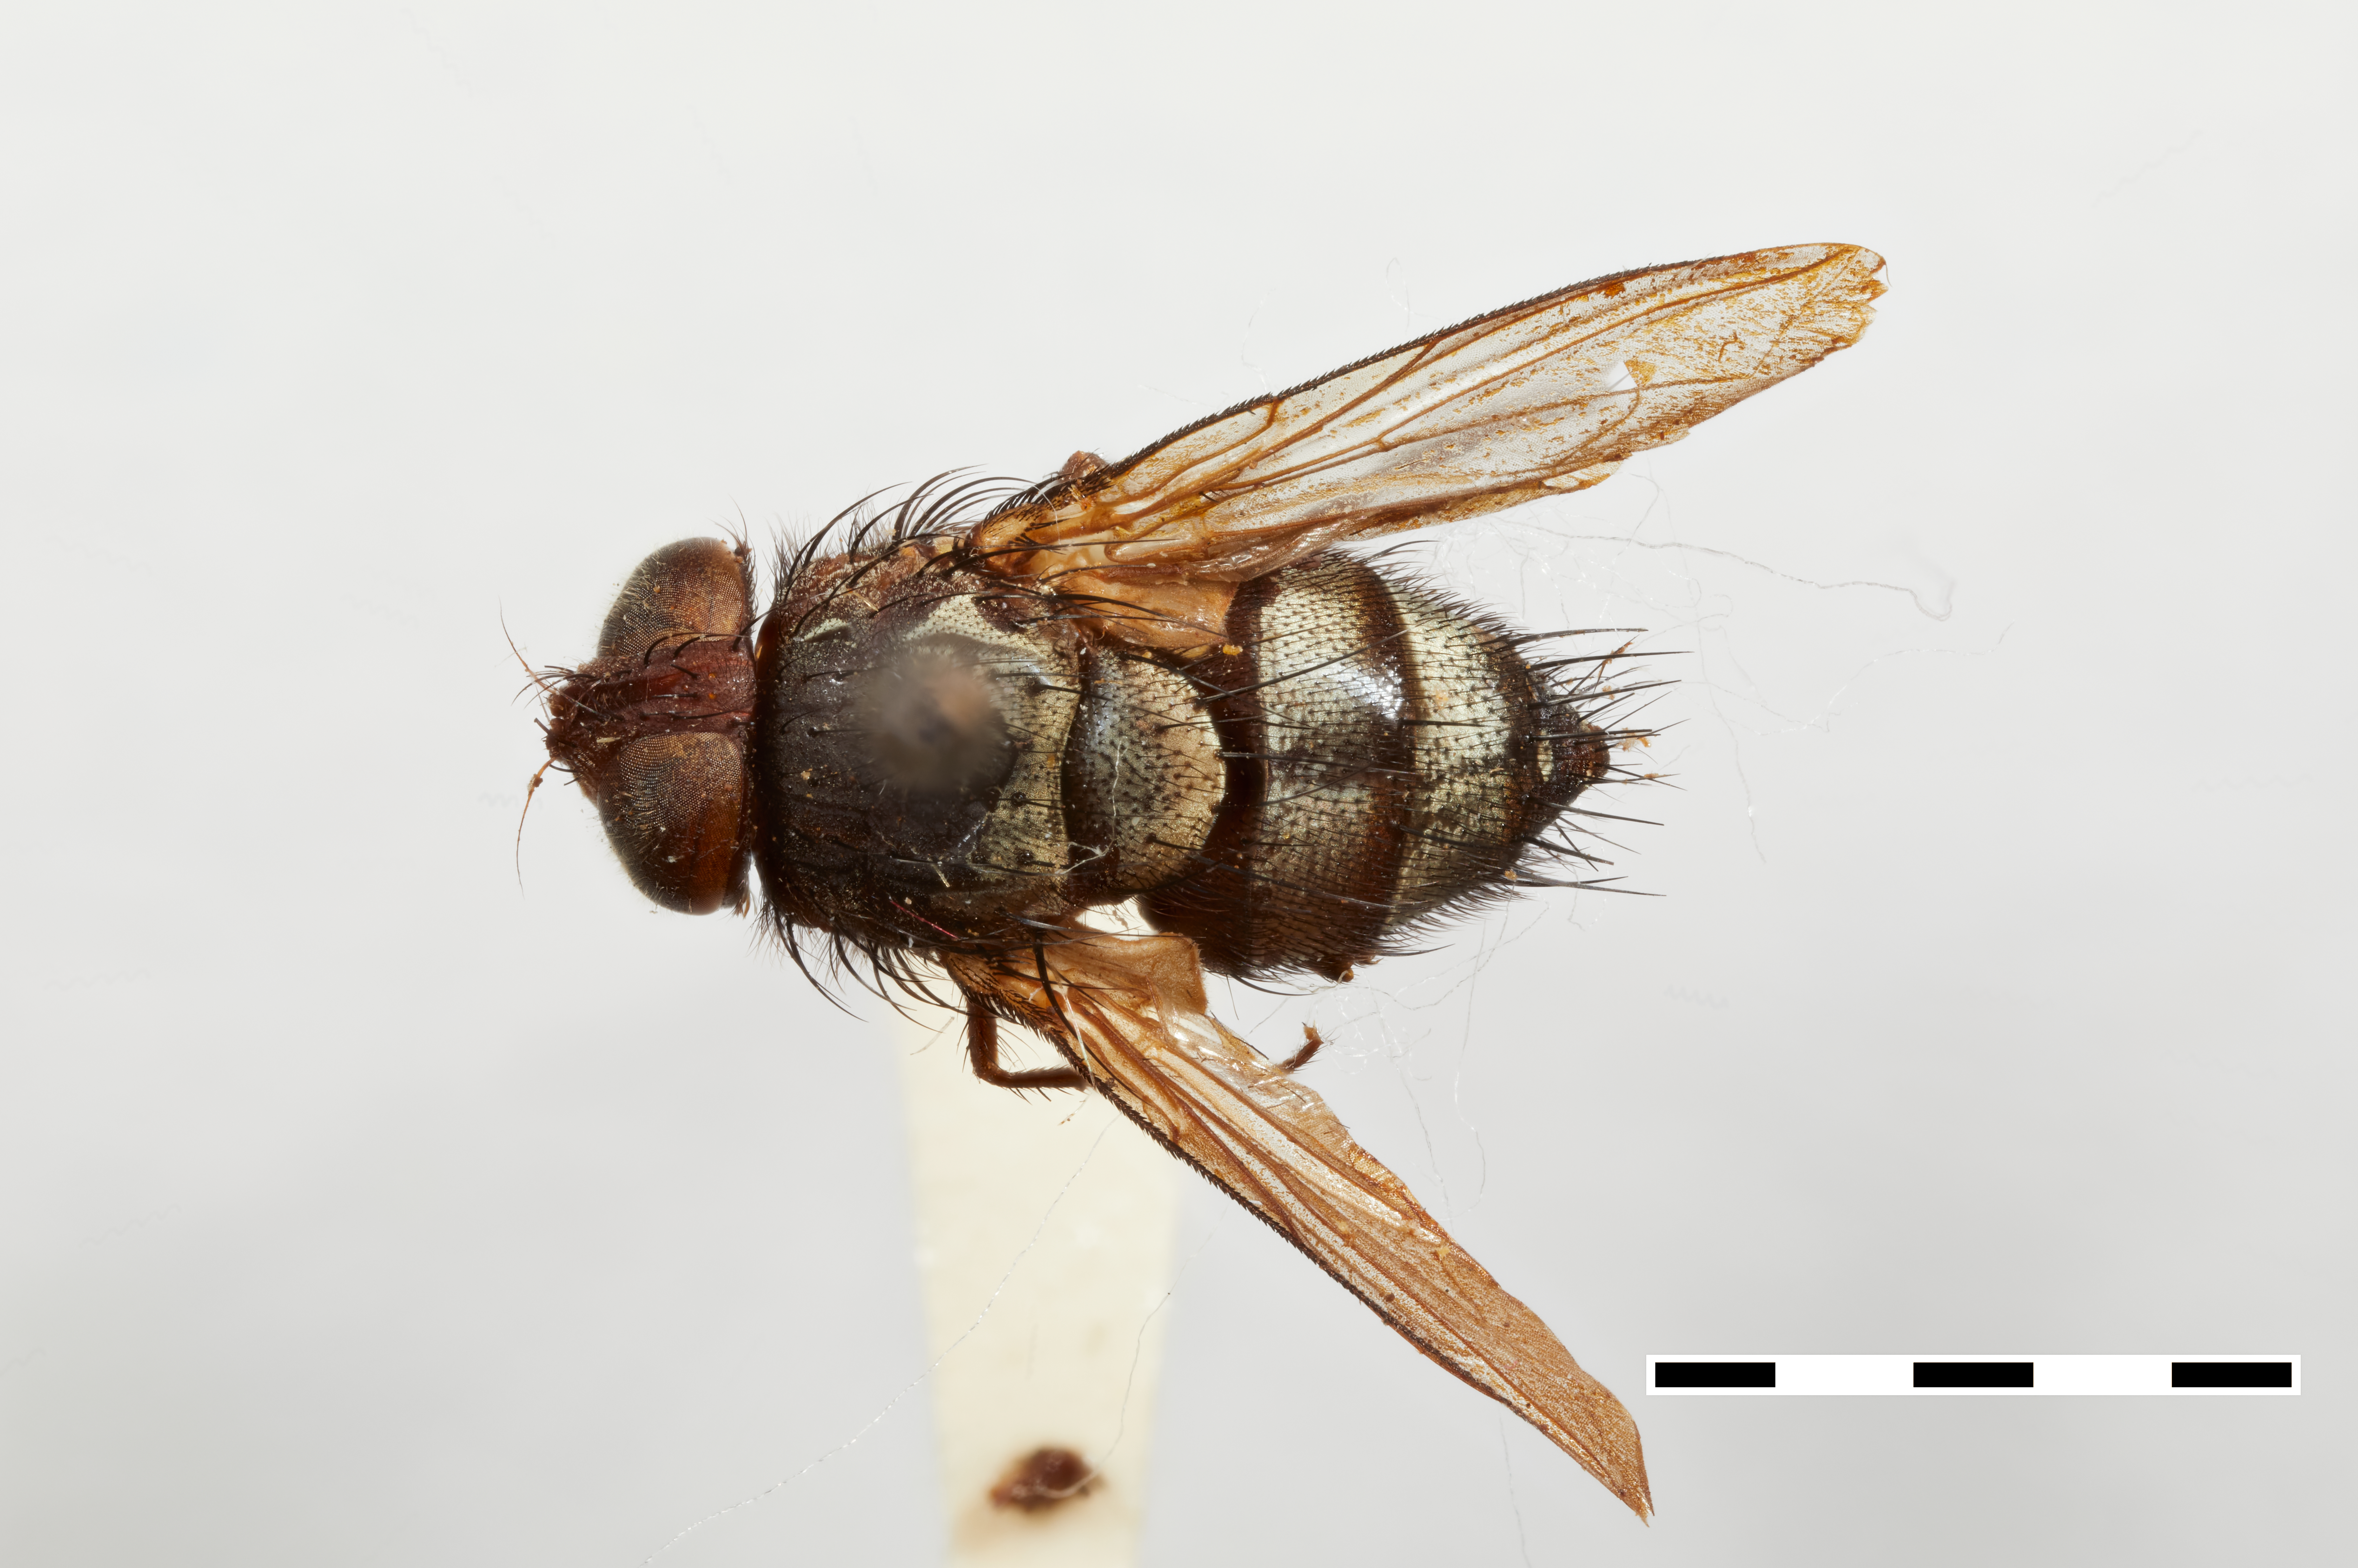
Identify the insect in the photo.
Eocarcelia ceylanica
